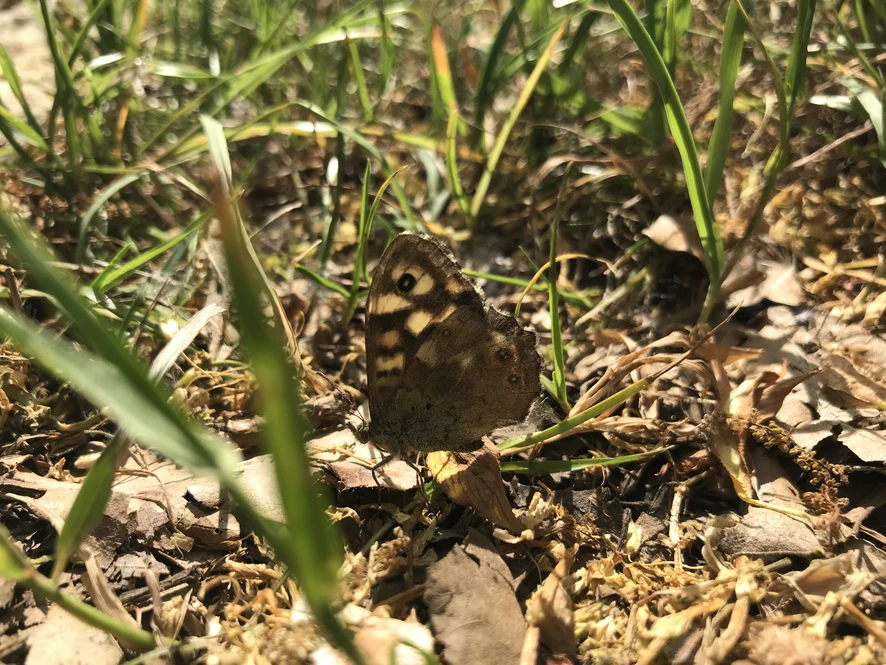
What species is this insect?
Pararge aegeria
